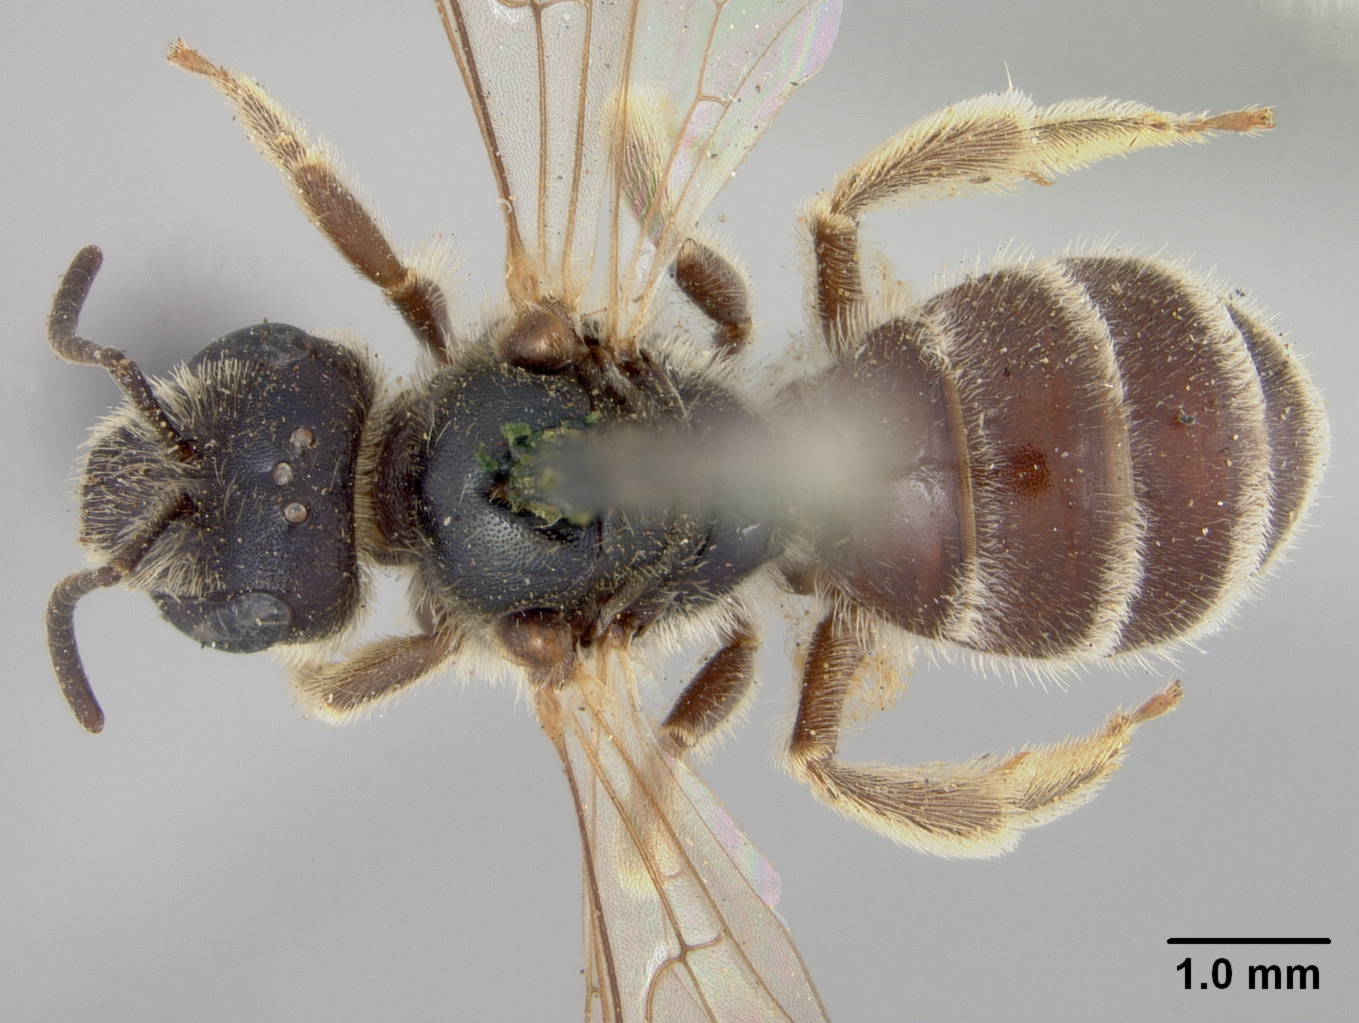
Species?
Halictus sansoni
